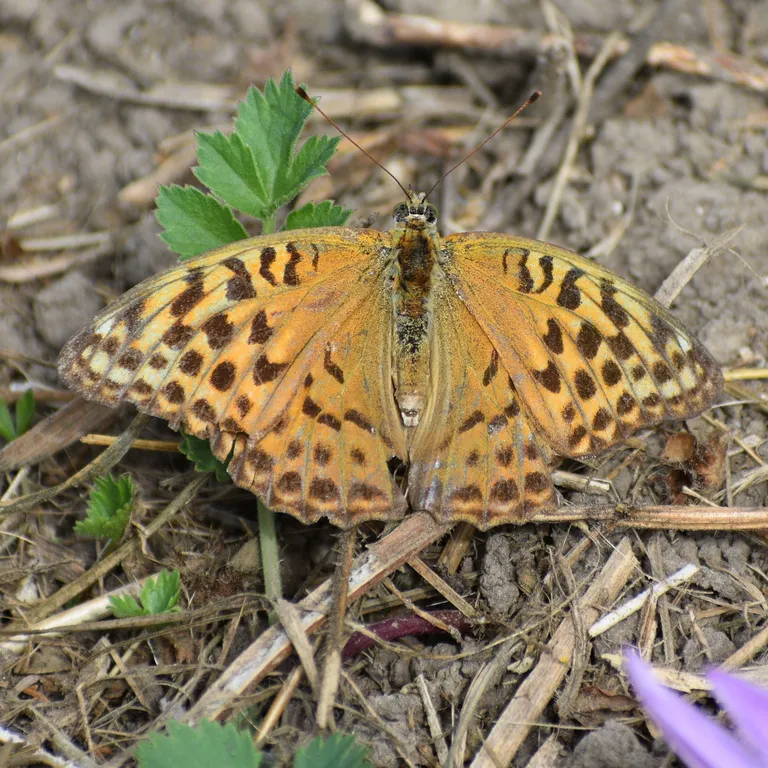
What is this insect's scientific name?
Argynnis paphia
